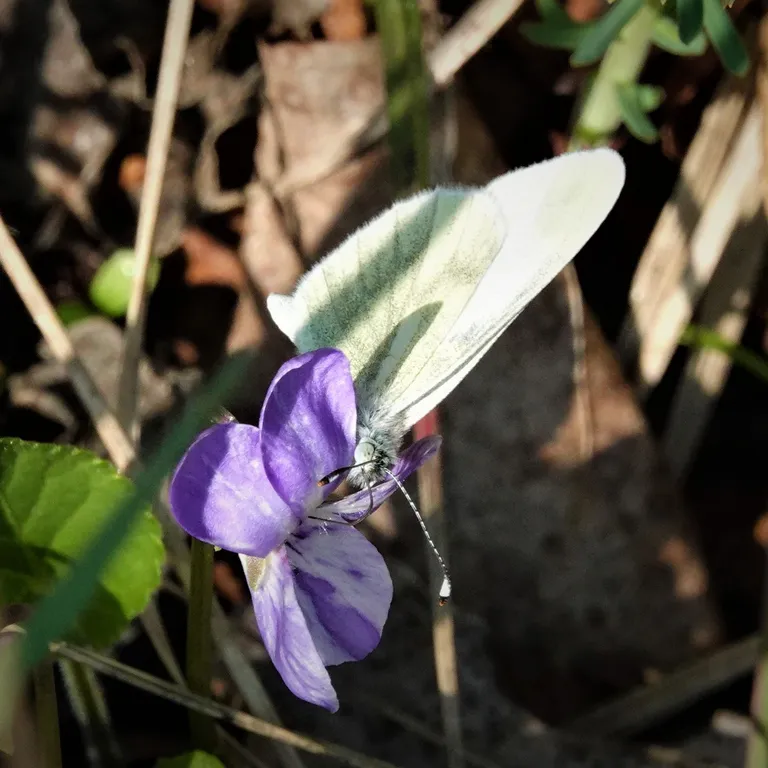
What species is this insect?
Leptidea sinapis/juvernica
